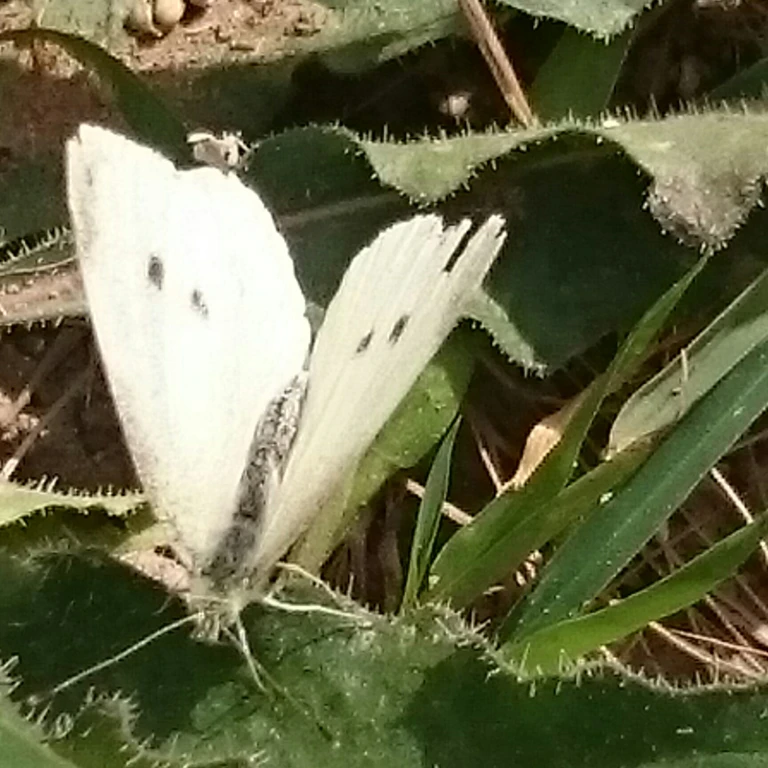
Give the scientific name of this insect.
Pieris rapae
